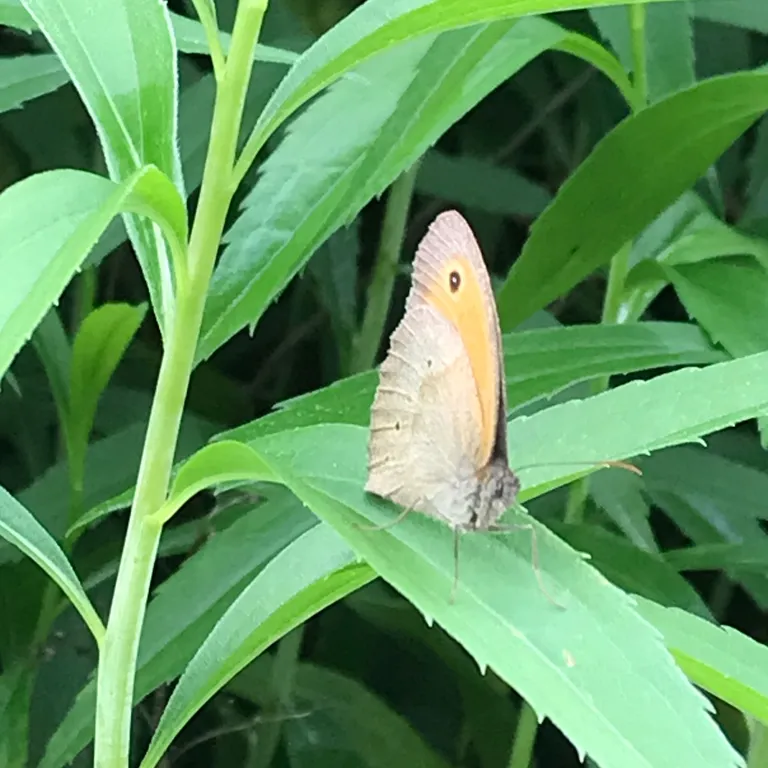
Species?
Maniola jurtina
